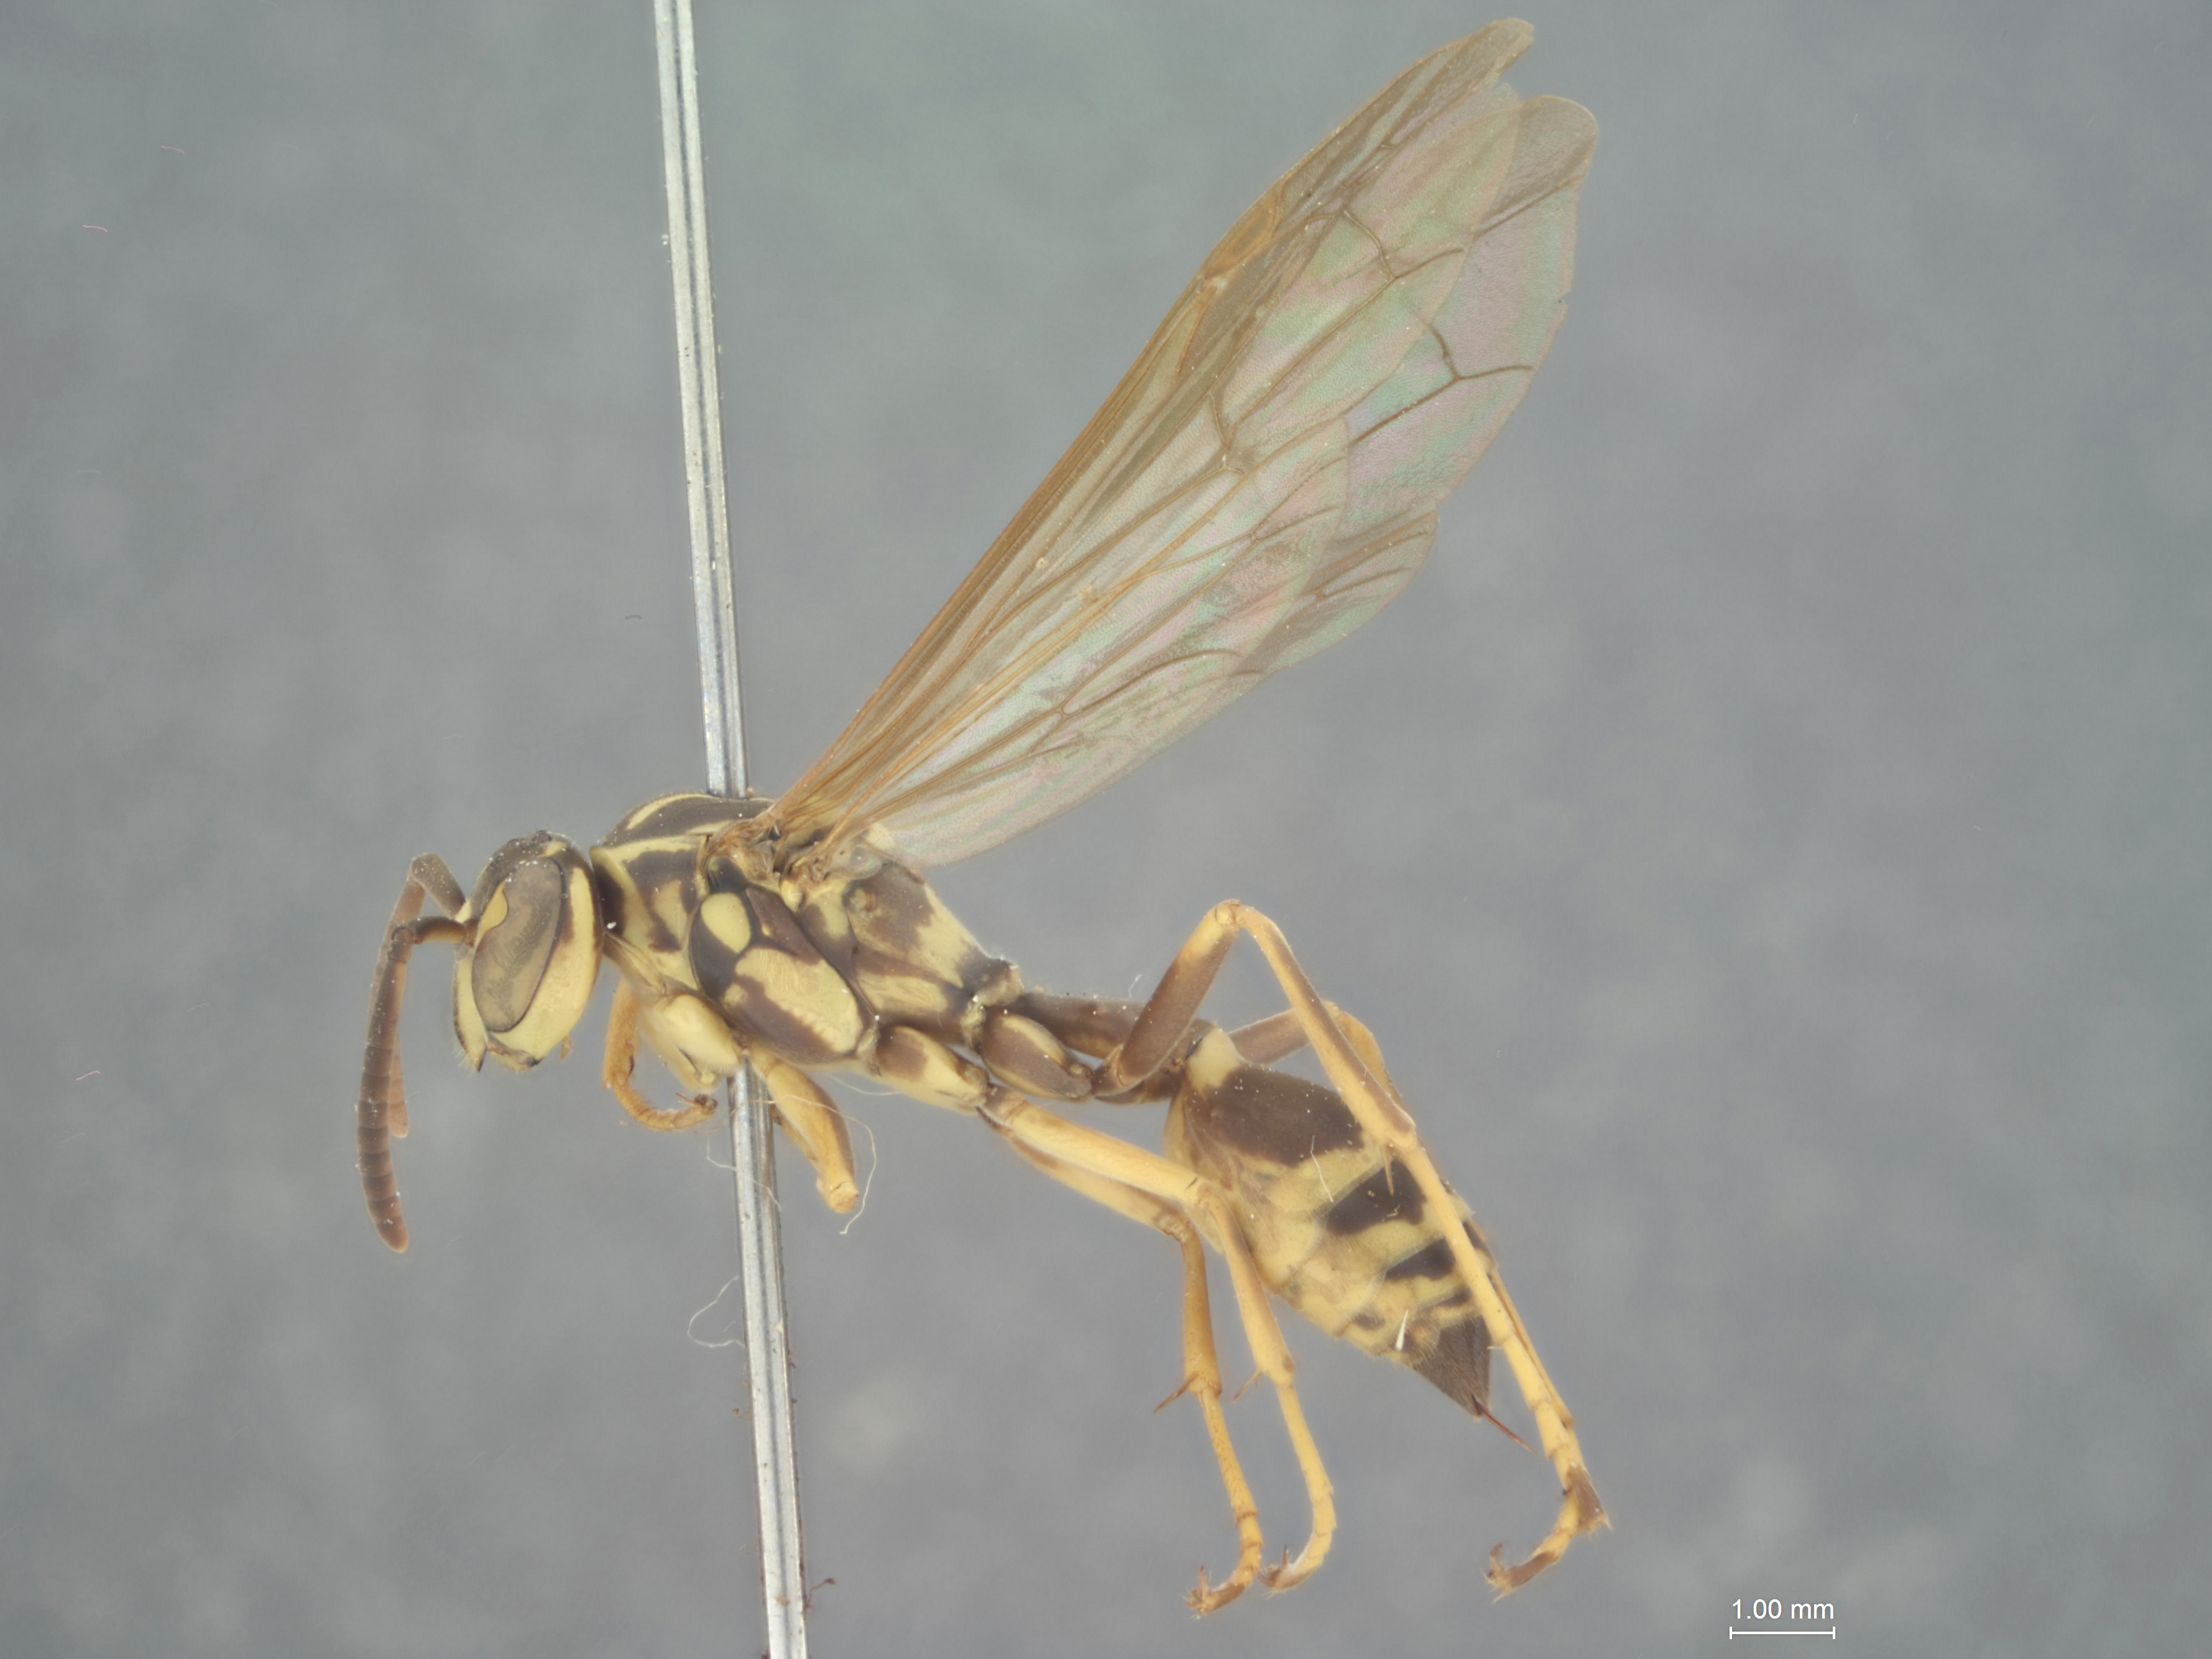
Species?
Stelopolybia yepocapa
